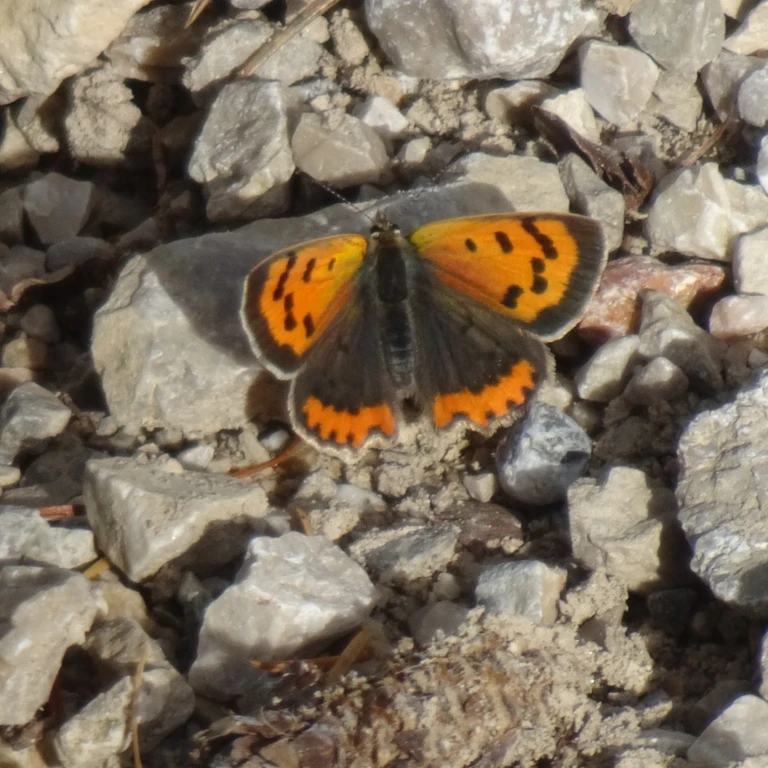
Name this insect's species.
Lycaena phlaeas
